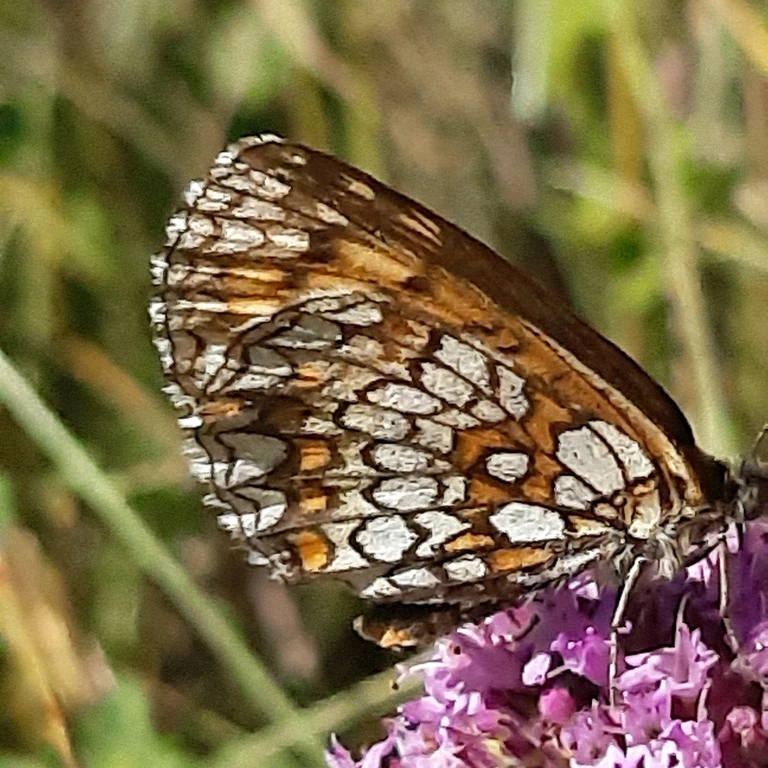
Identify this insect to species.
Melitaea athalia
